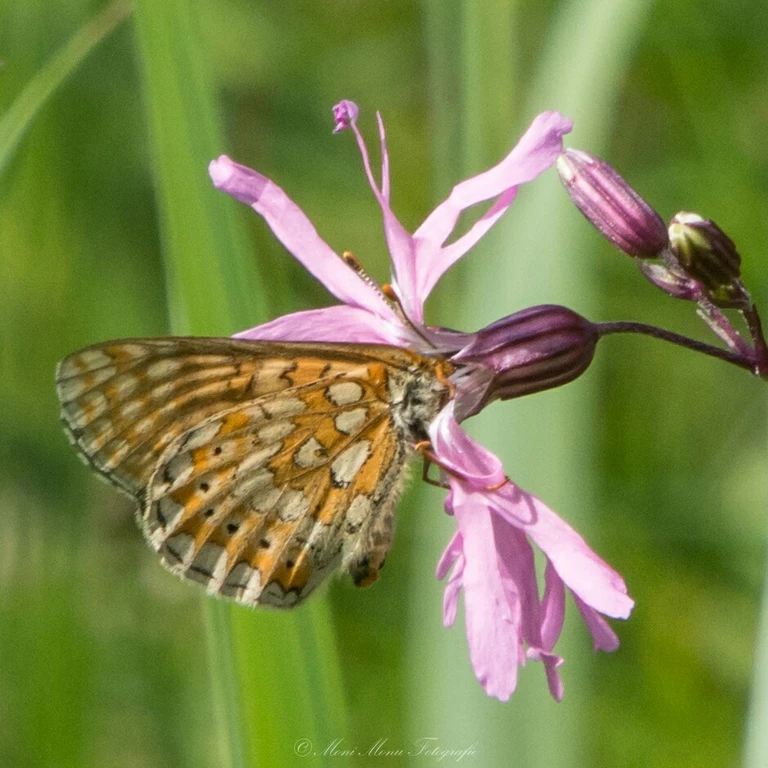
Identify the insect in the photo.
Euphydryas aurinia
